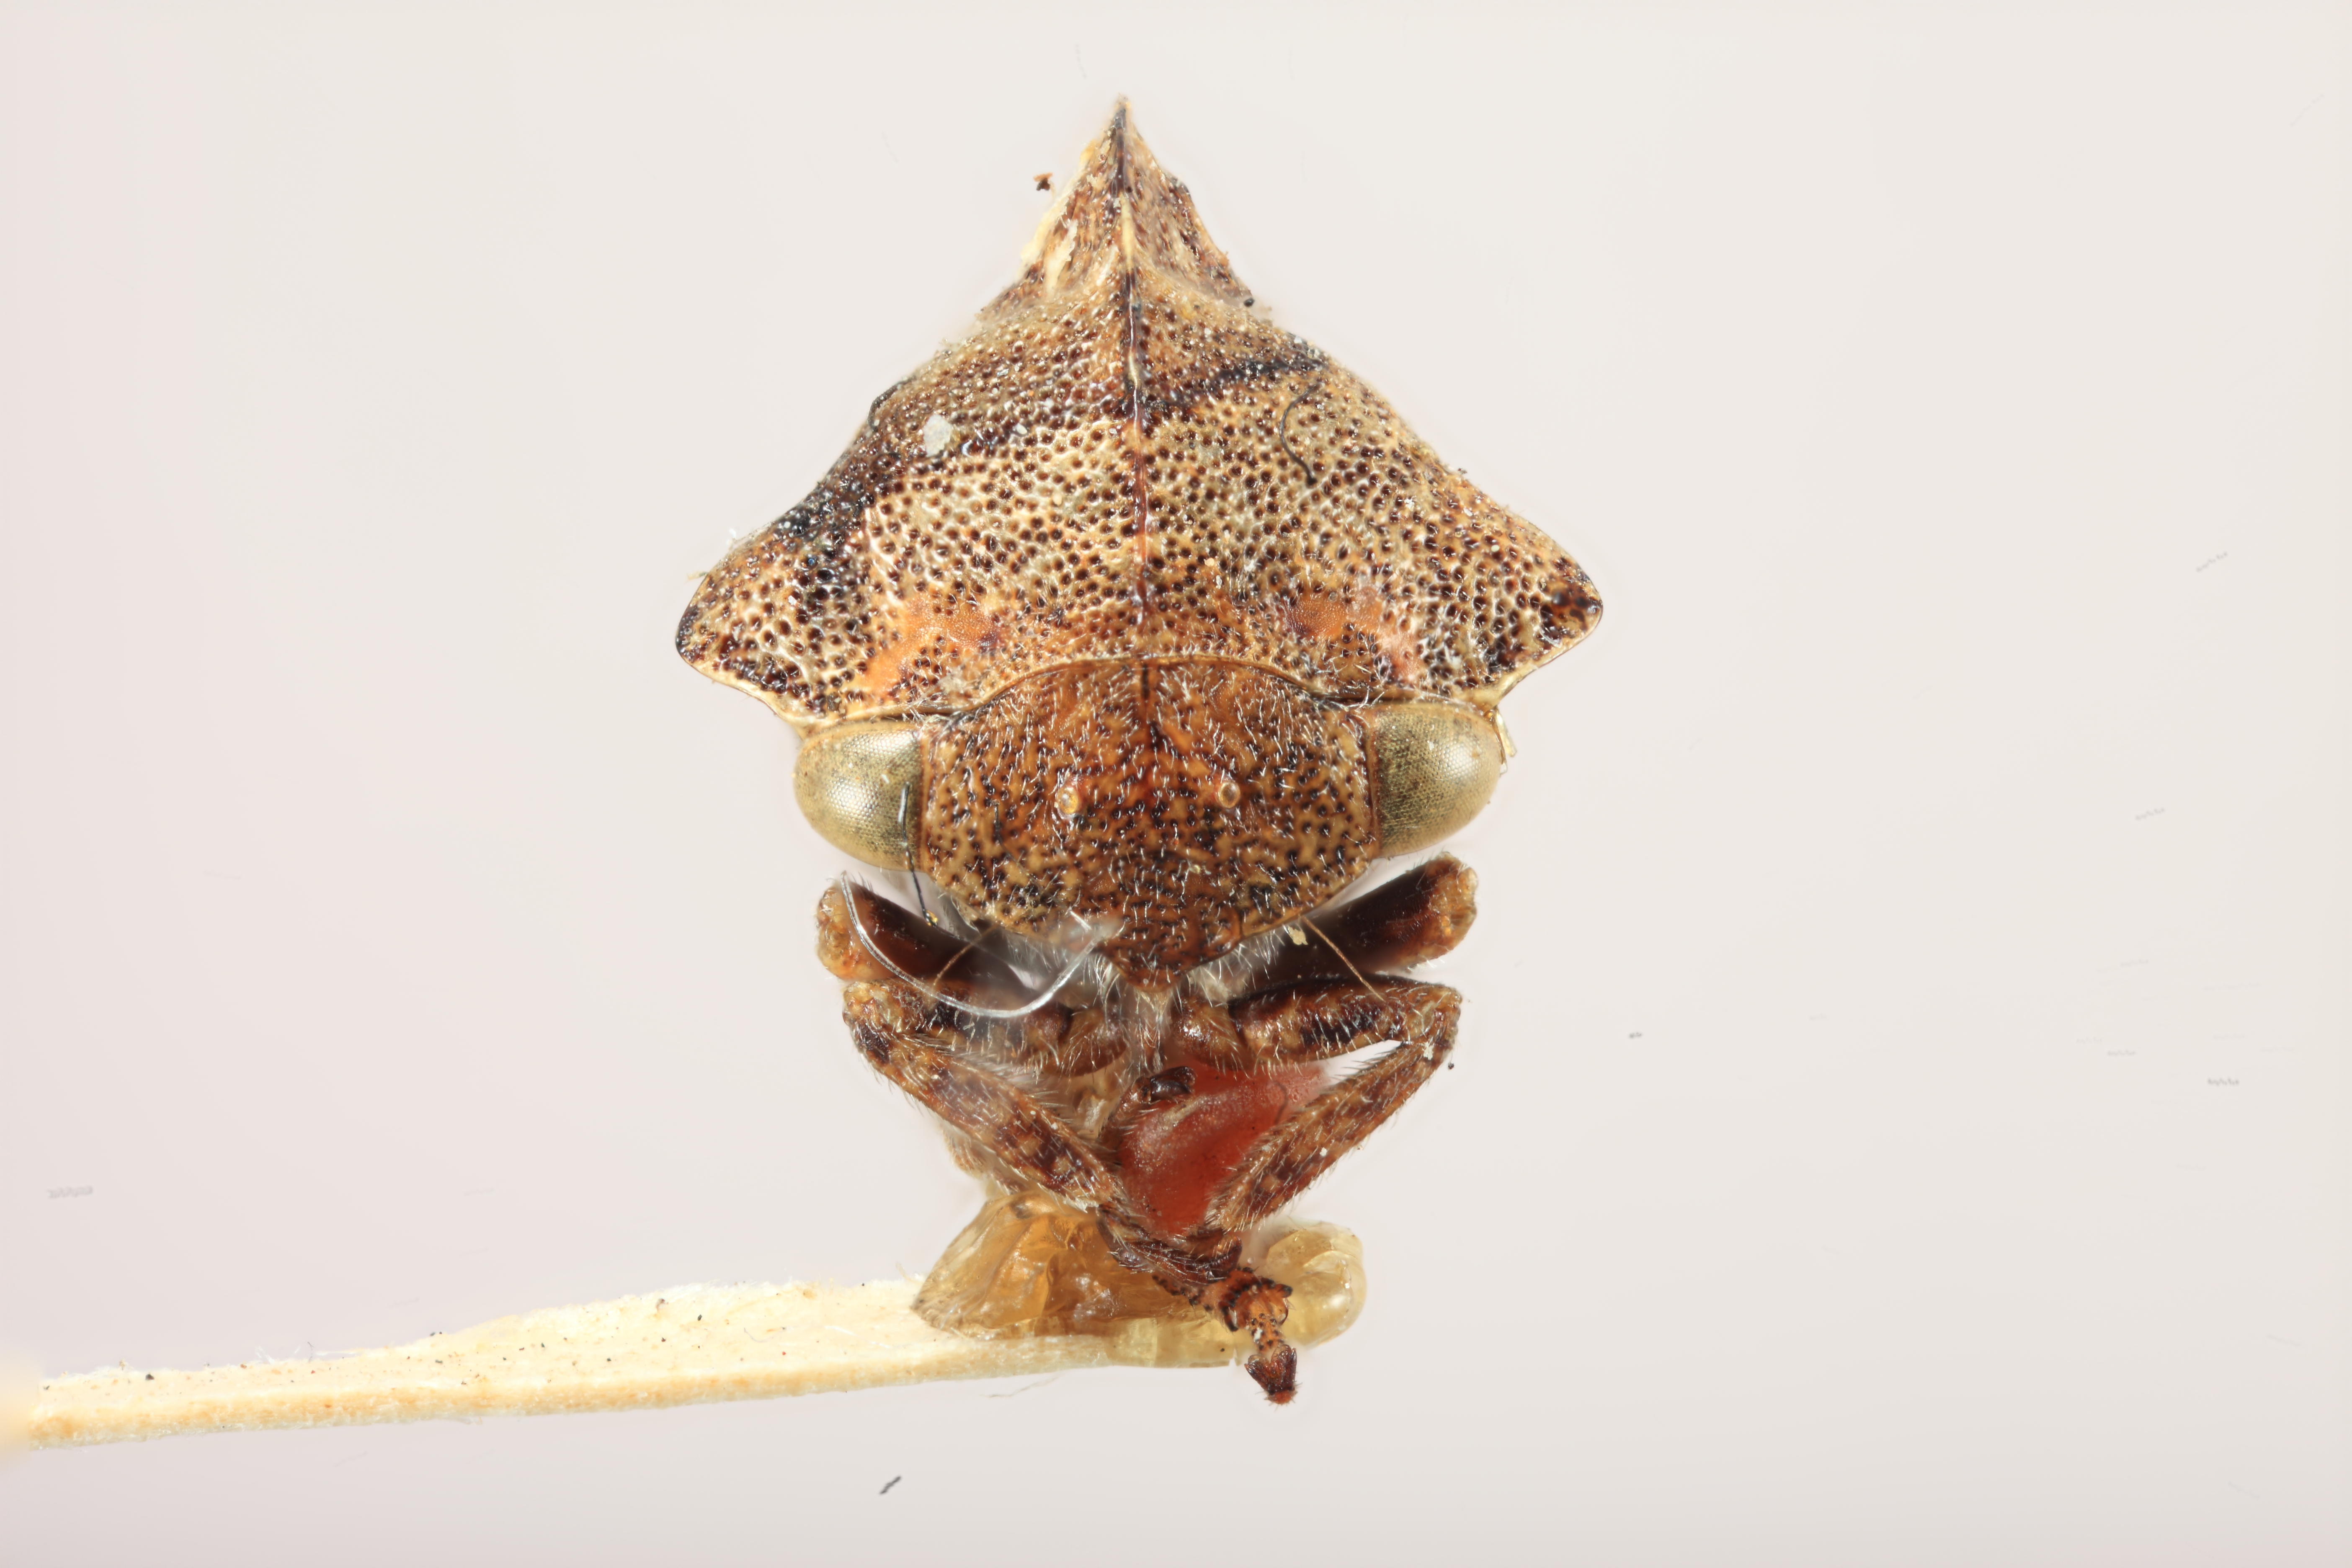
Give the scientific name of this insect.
Telamona brevis
